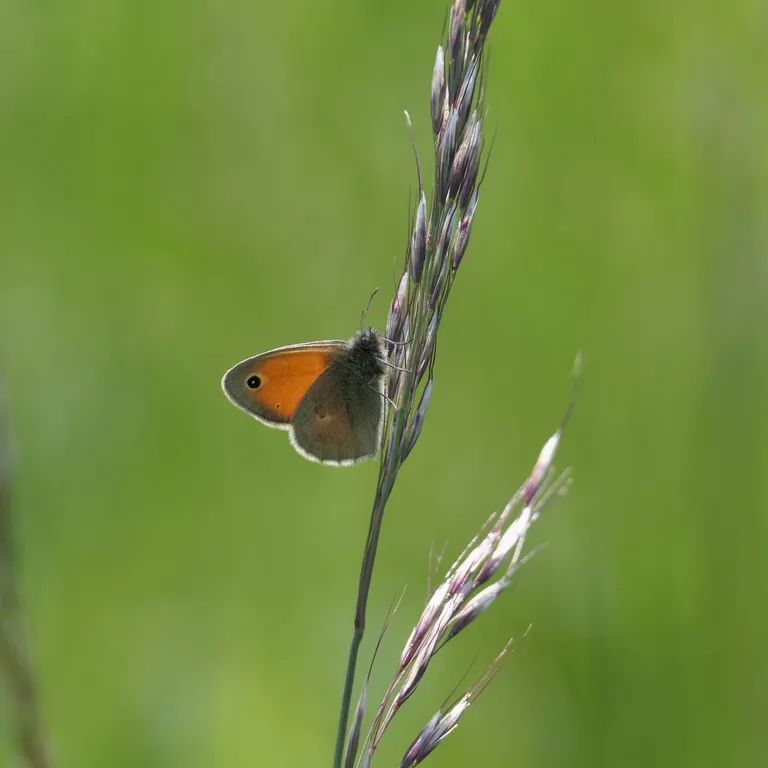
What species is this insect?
Coenonympha pamphilus
